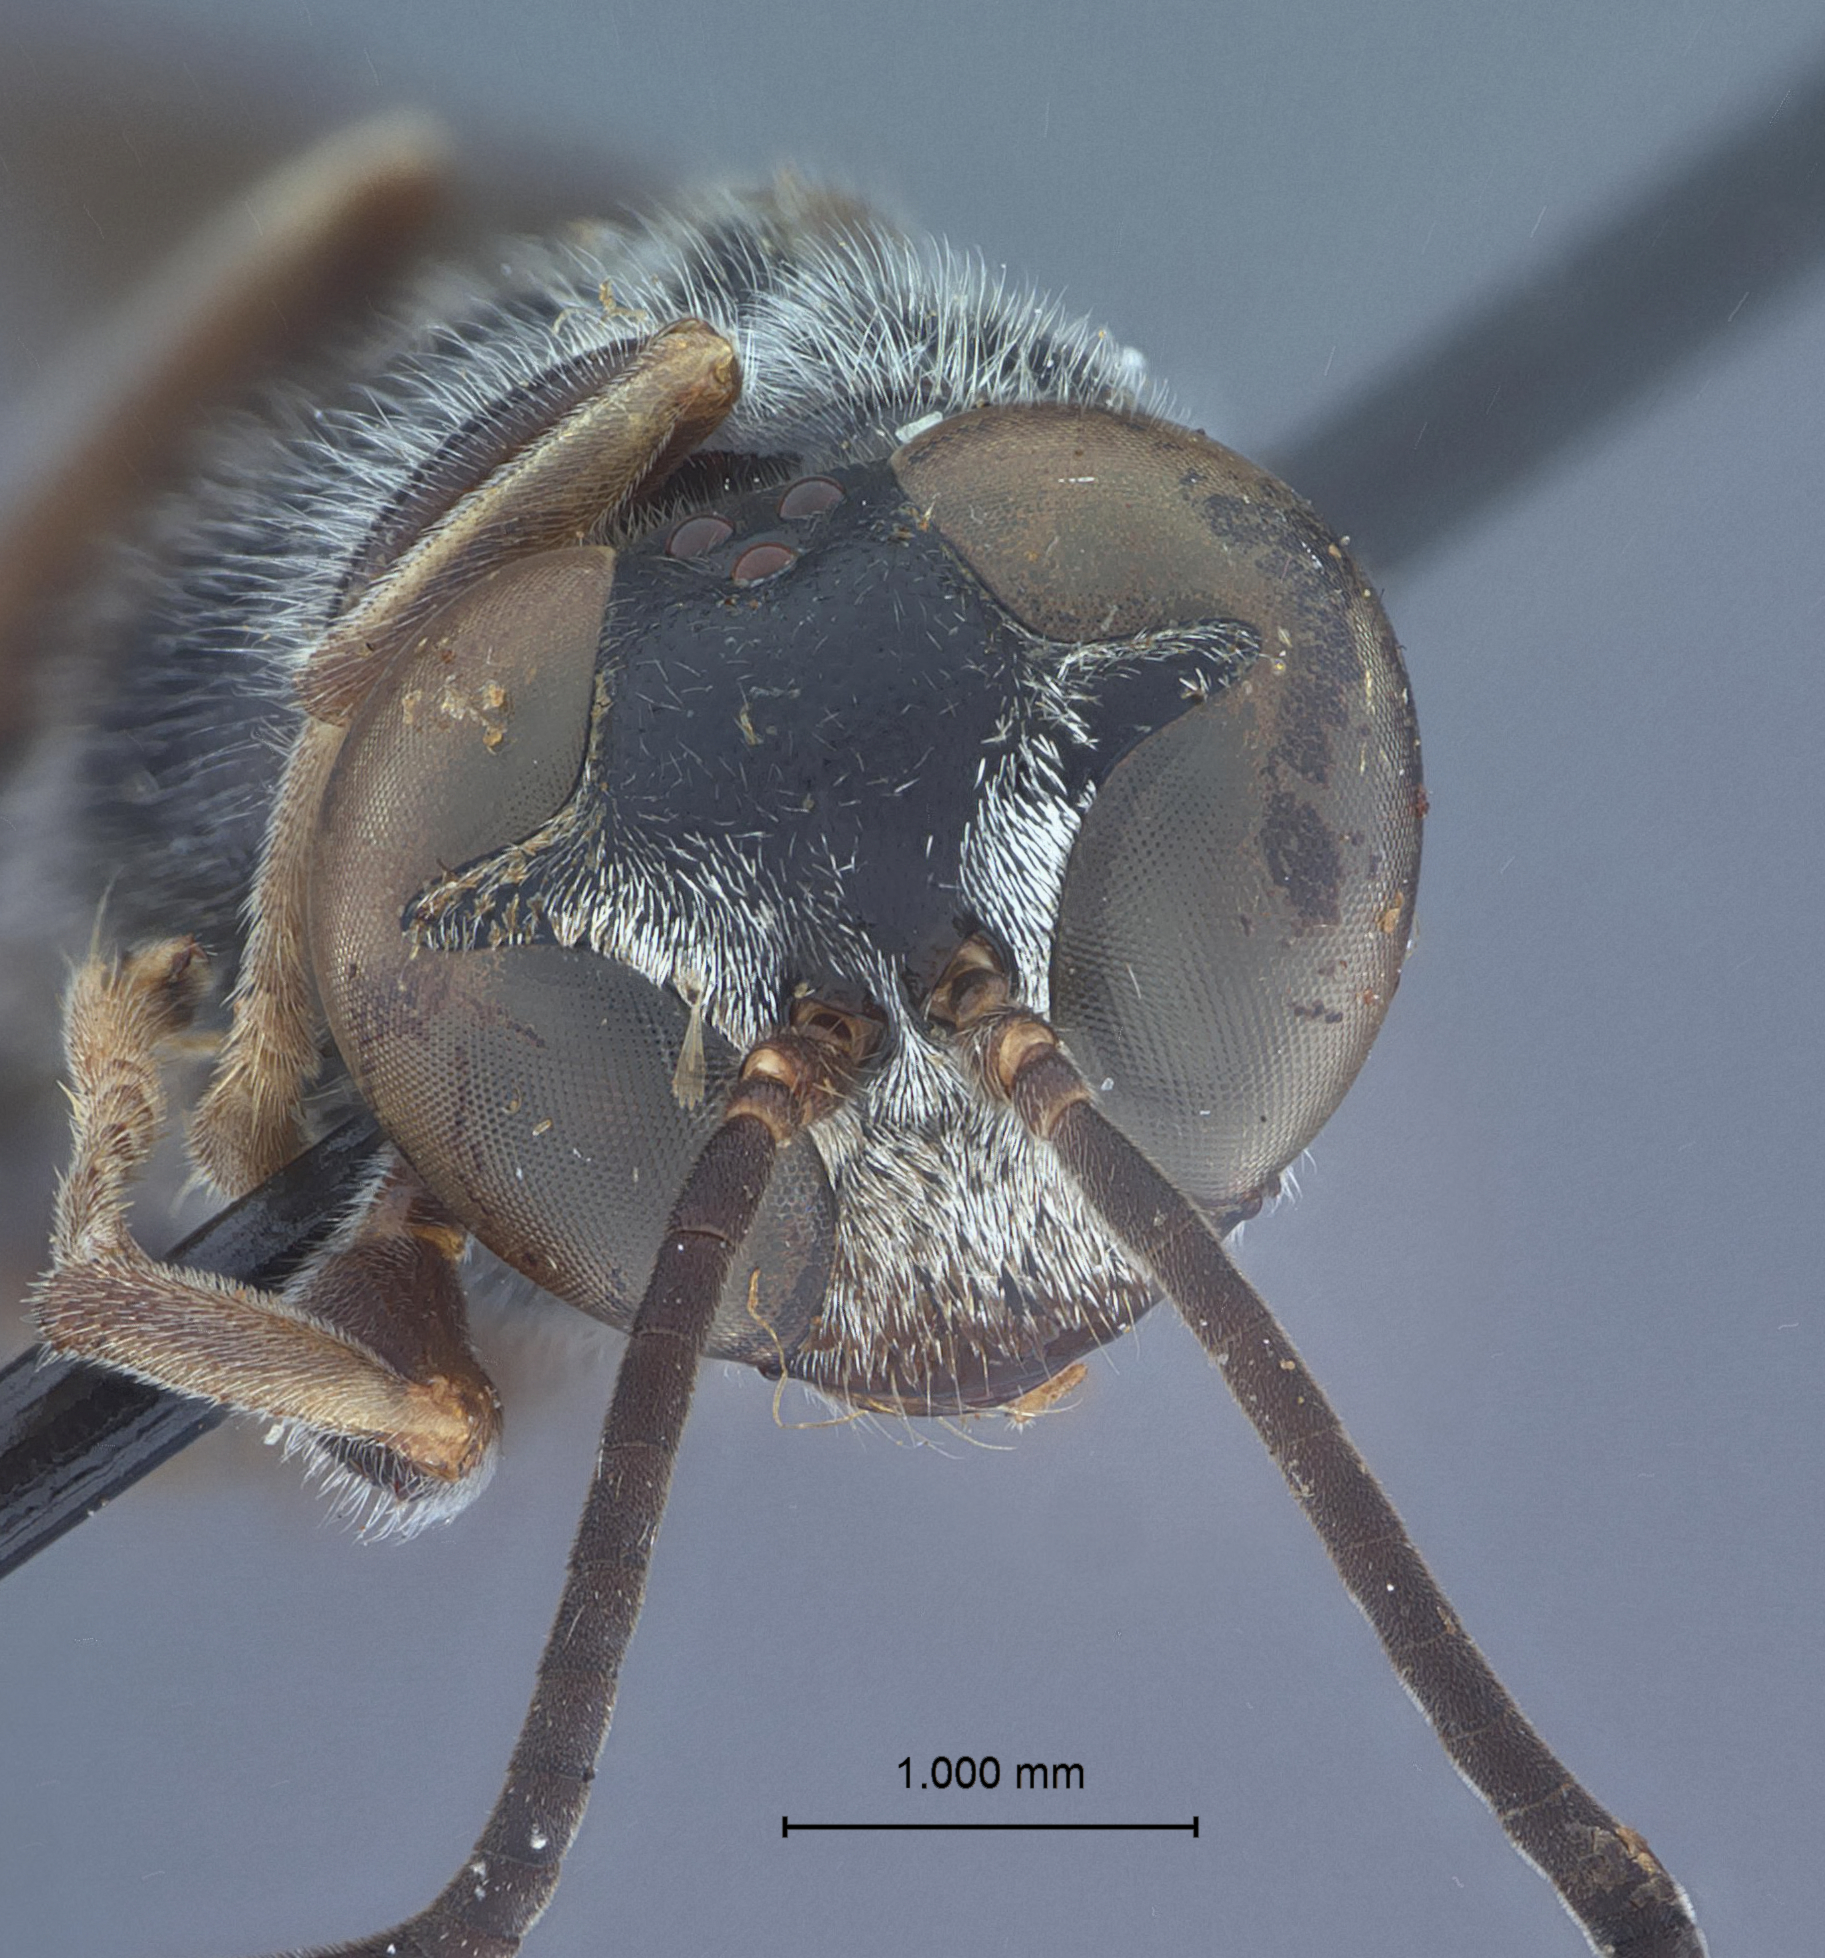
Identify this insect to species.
Trypoxylon giganteum
